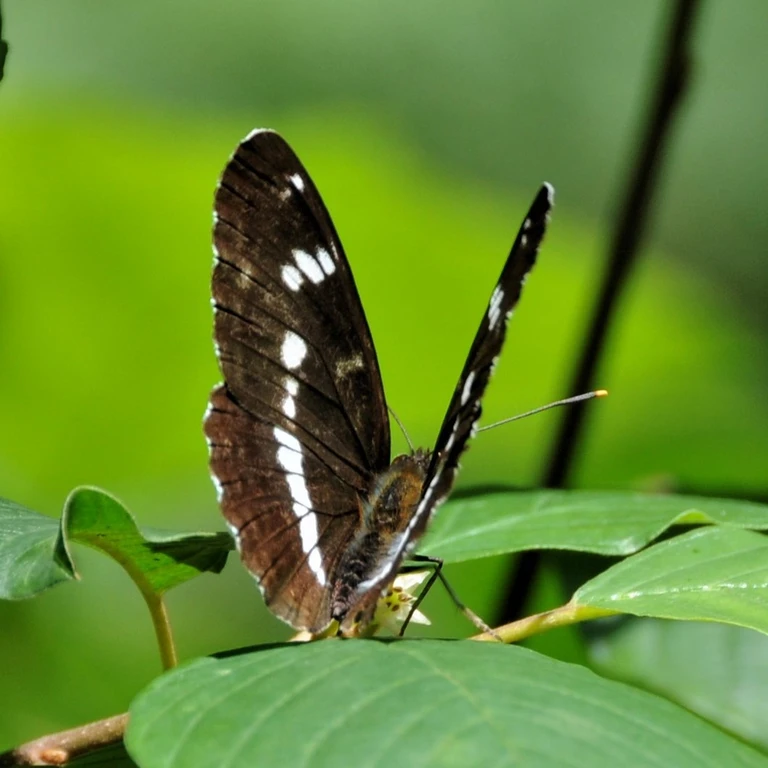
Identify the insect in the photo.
Limenitis camilla (also Ladoga camilla)
